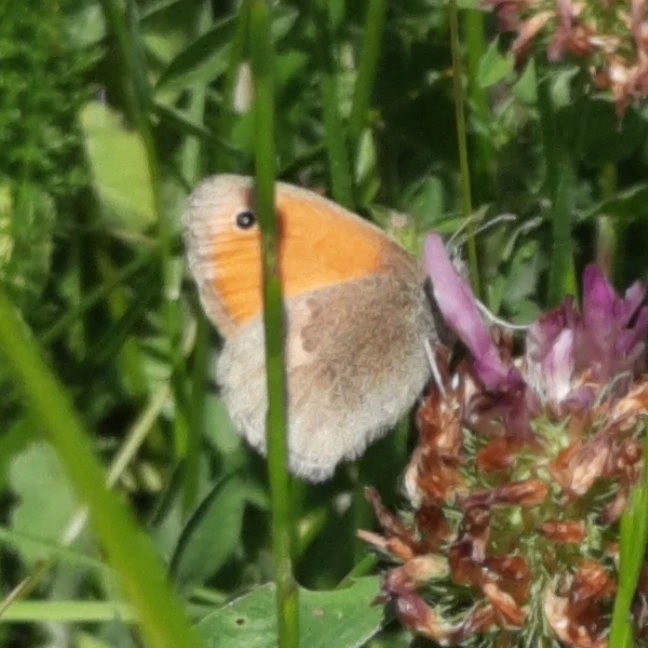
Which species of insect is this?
Coenonympha pamphilus
